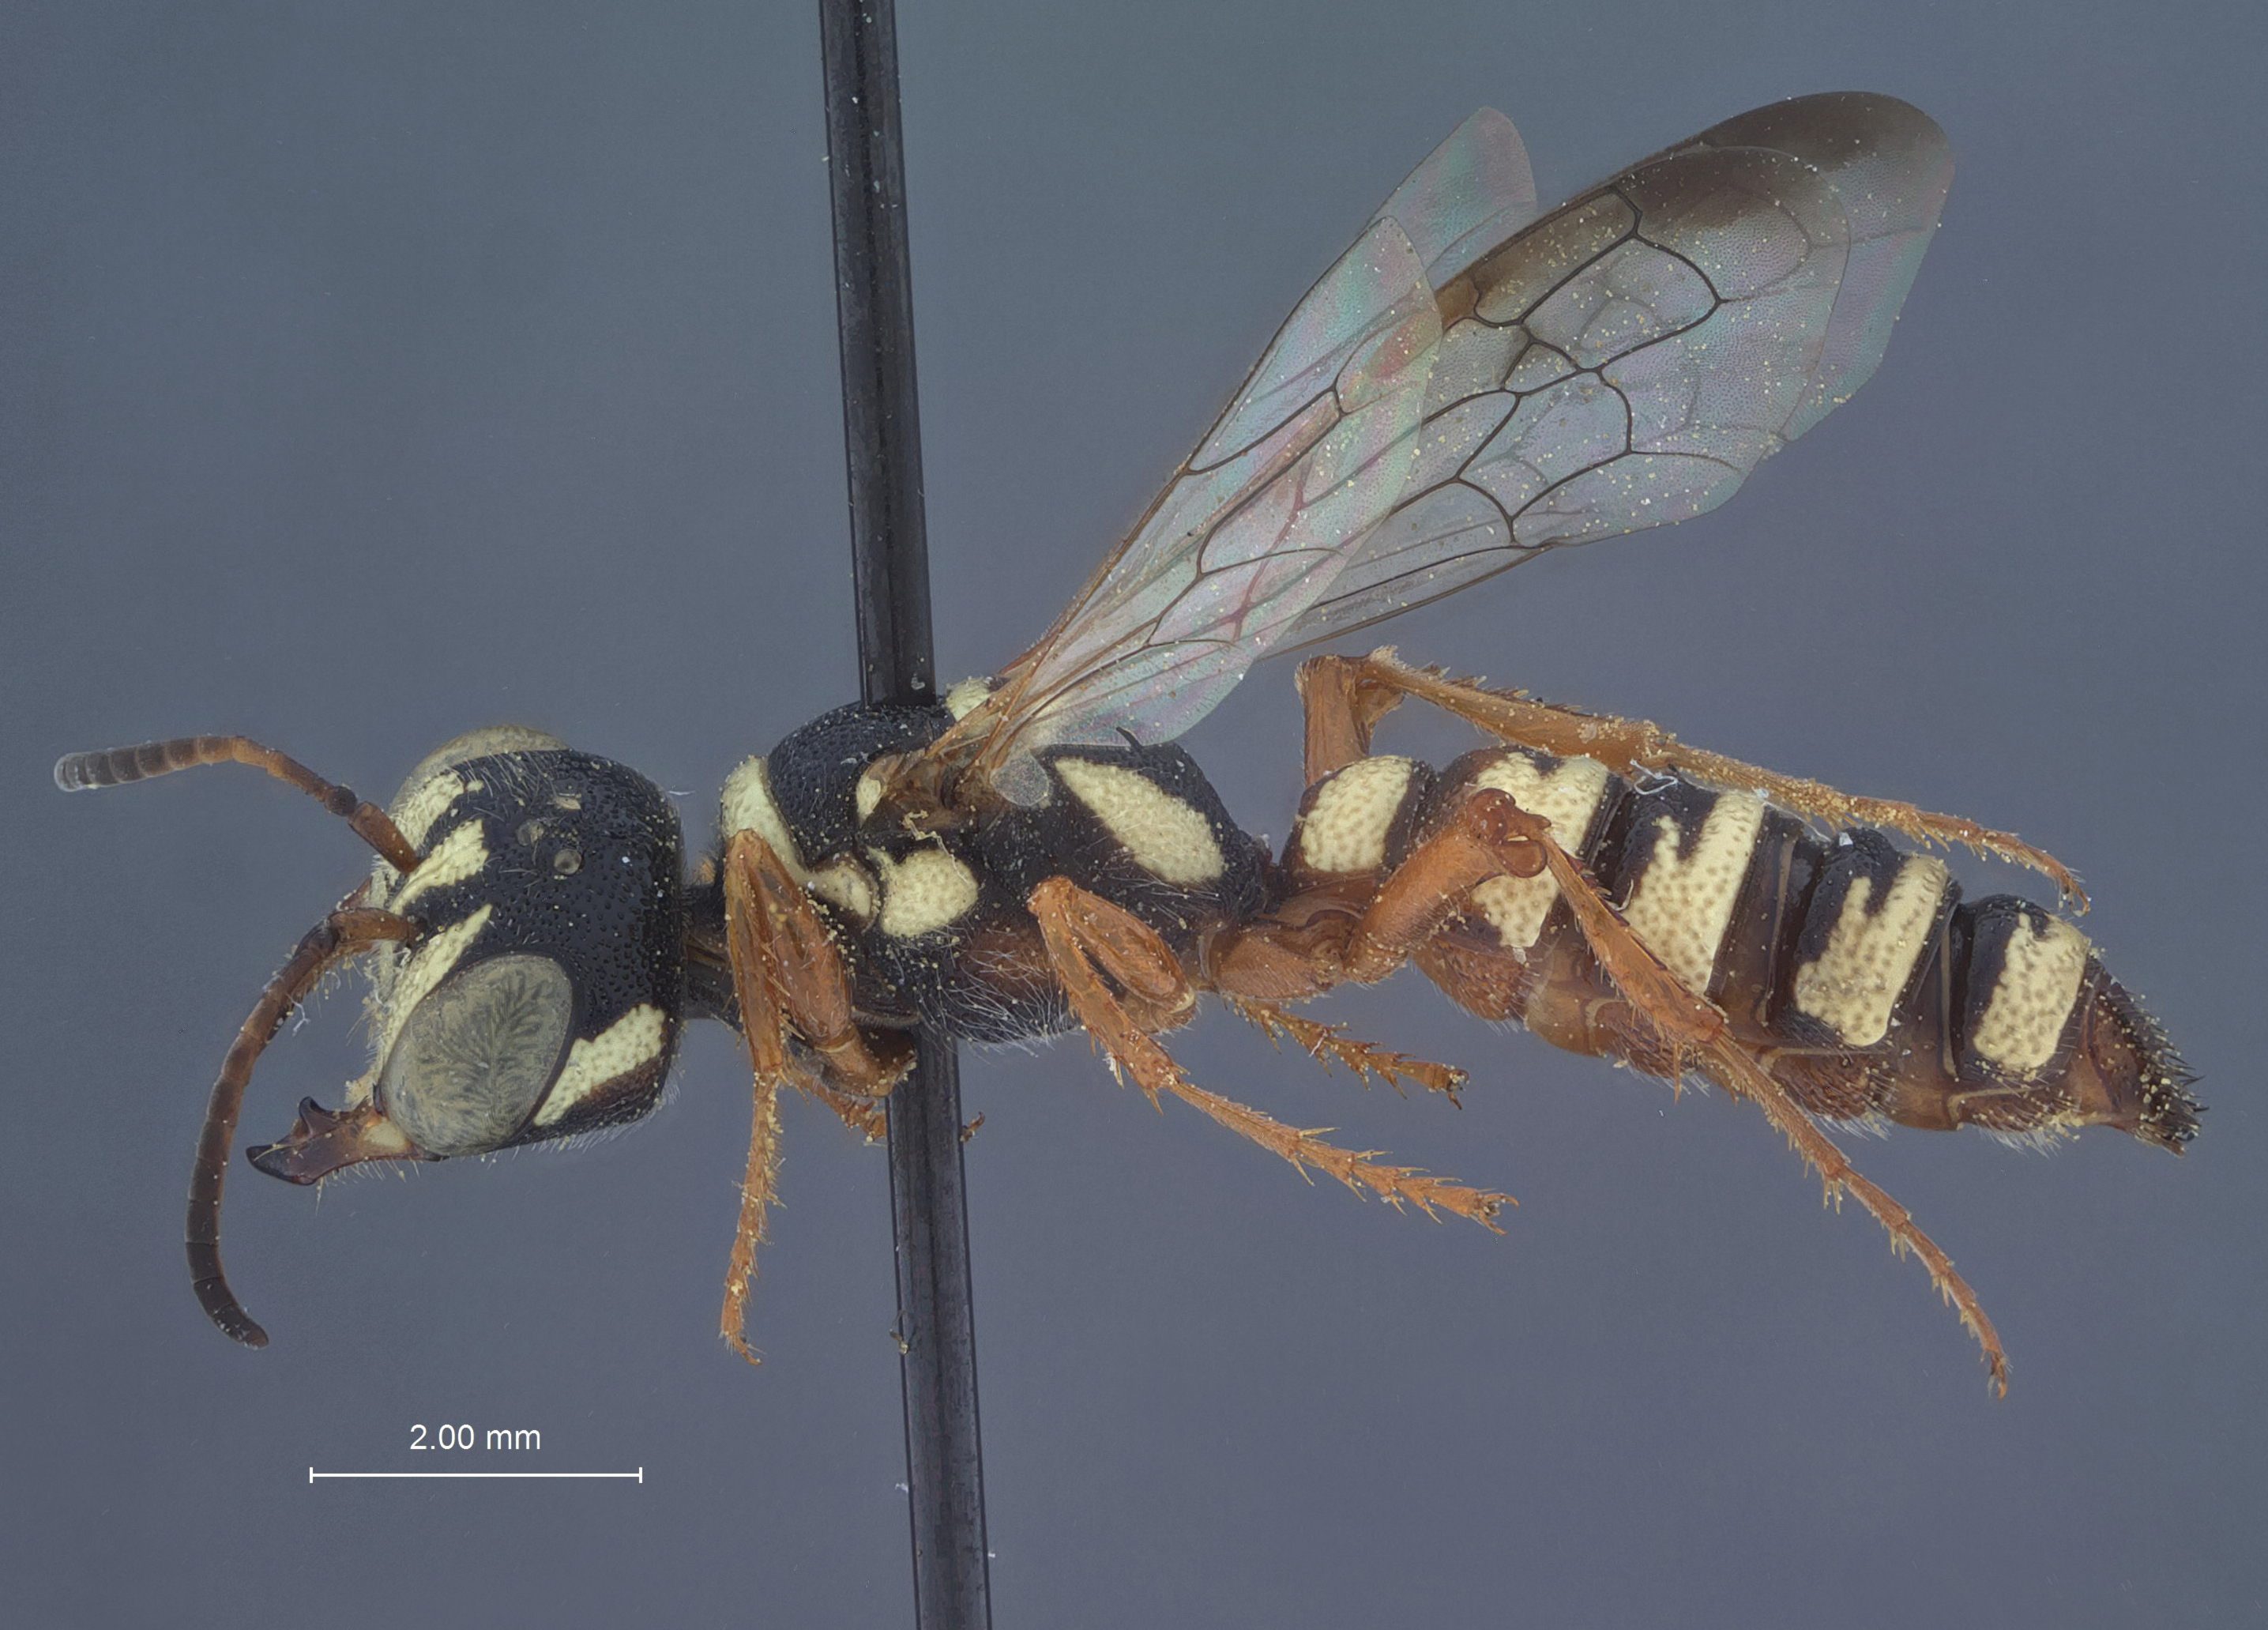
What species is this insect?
Eucerceris morula
